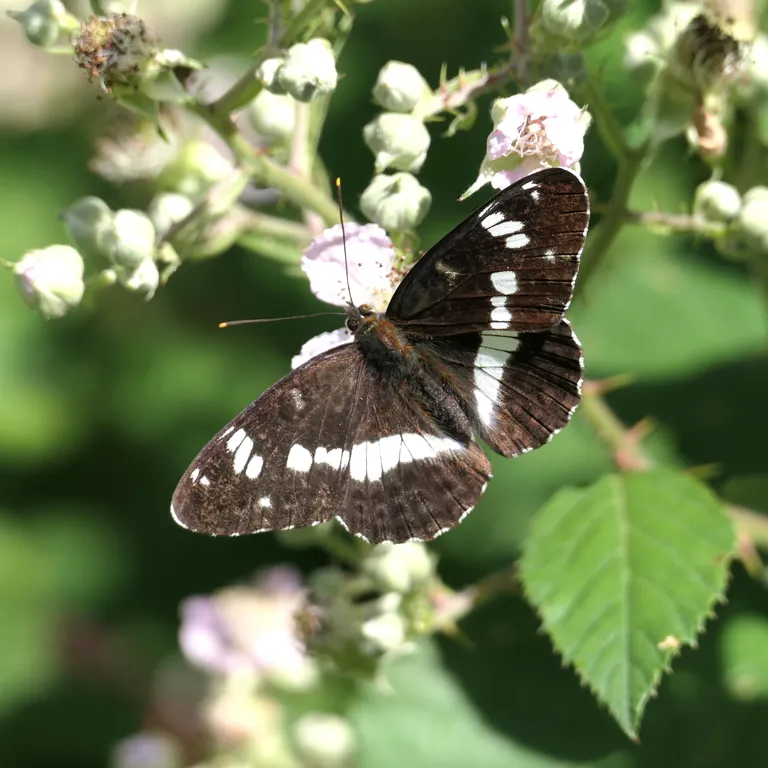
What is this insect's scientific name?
Limenitis camilla (also Ladoga camilla)
